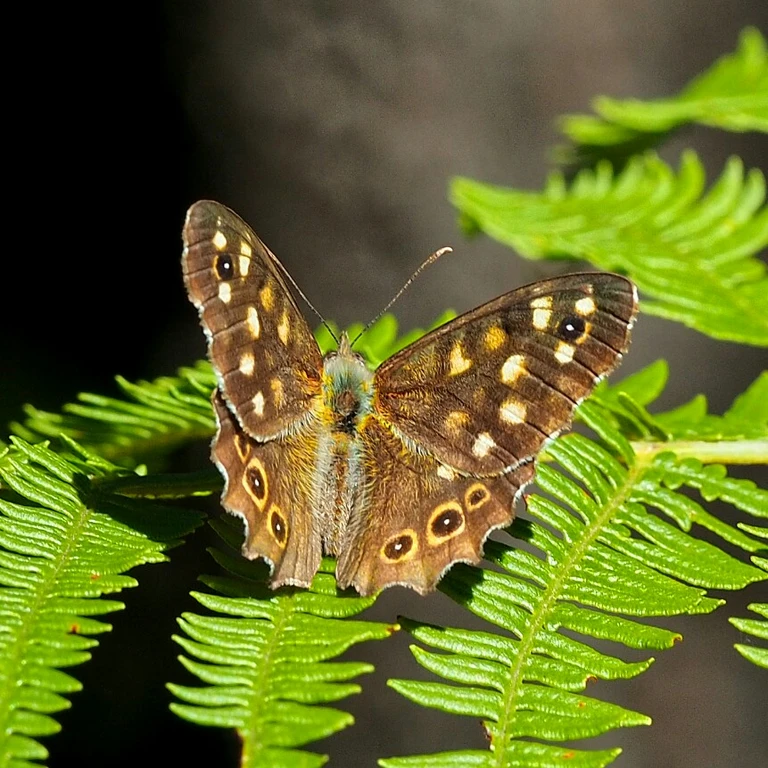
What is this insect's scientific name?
Pararge aegeria
